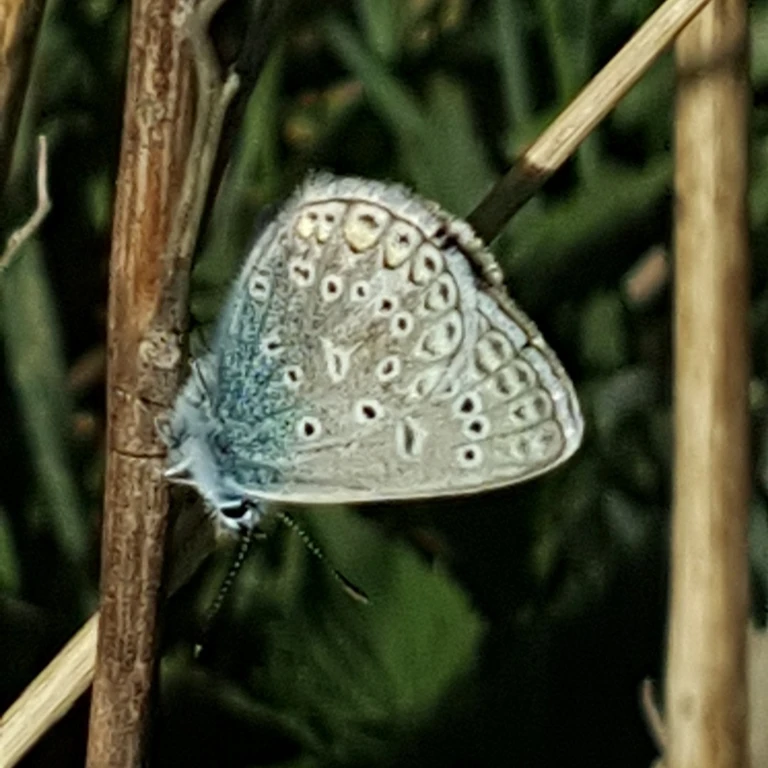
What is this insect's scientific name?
Polyommatus icarus
